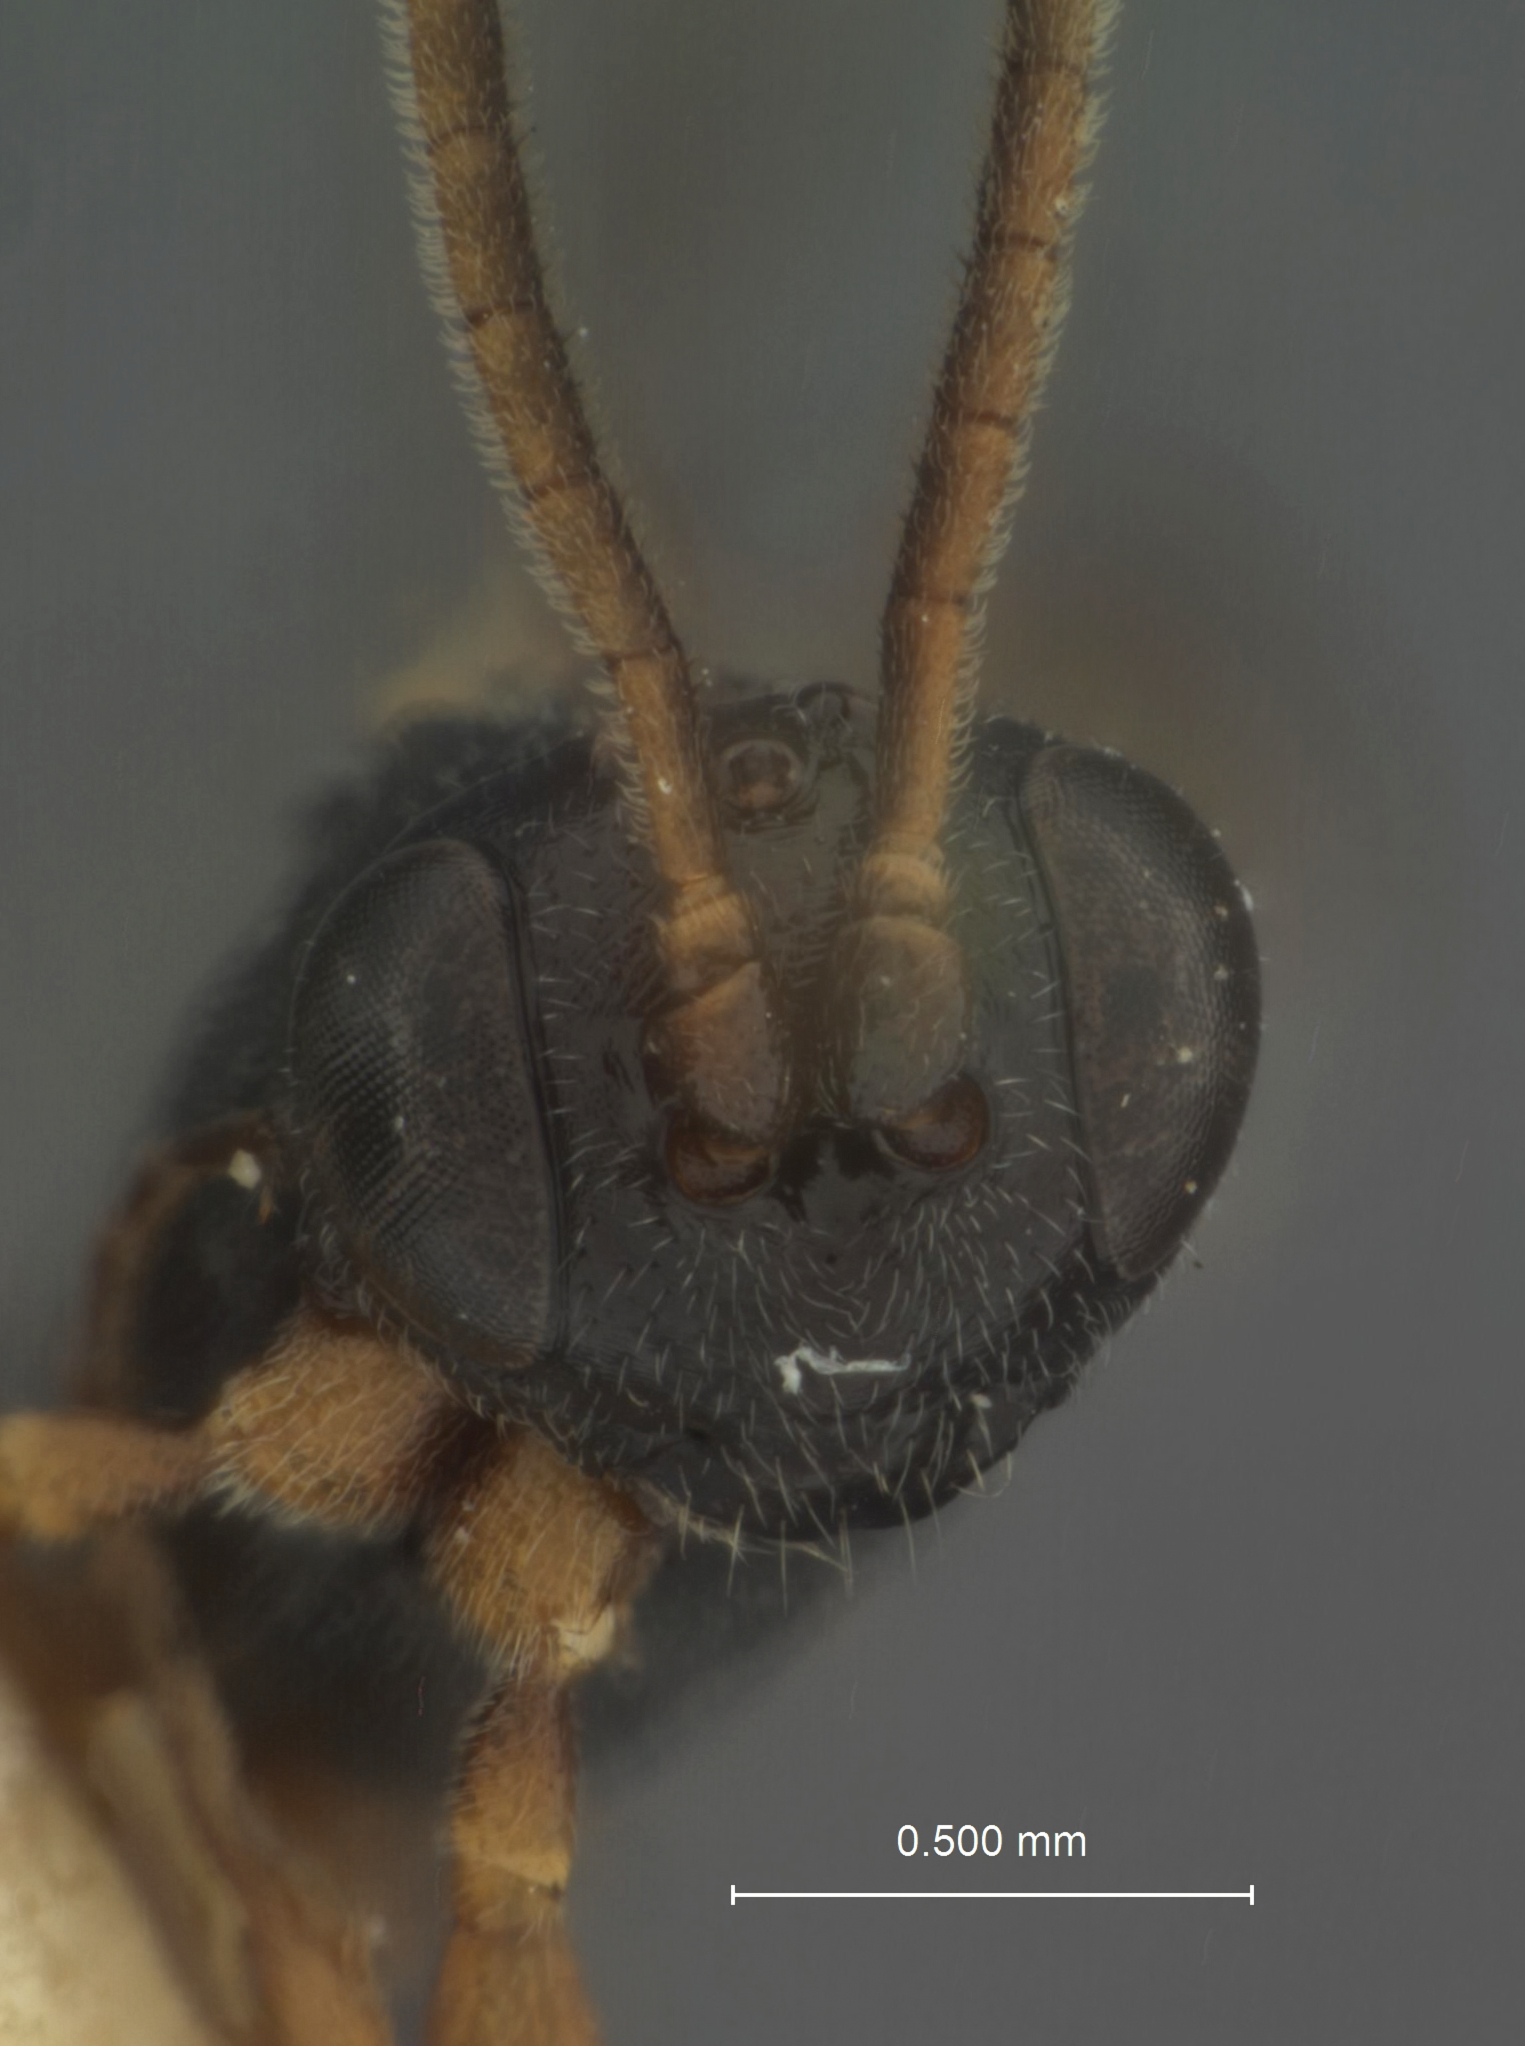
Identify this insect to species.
Herpestomus plutellae
